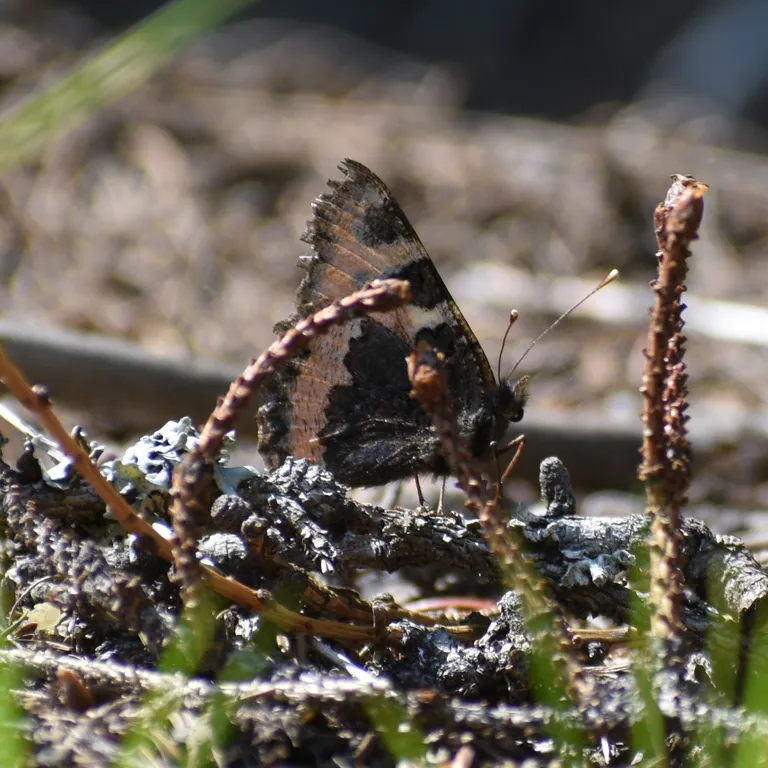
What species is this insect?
Aglais urticae
